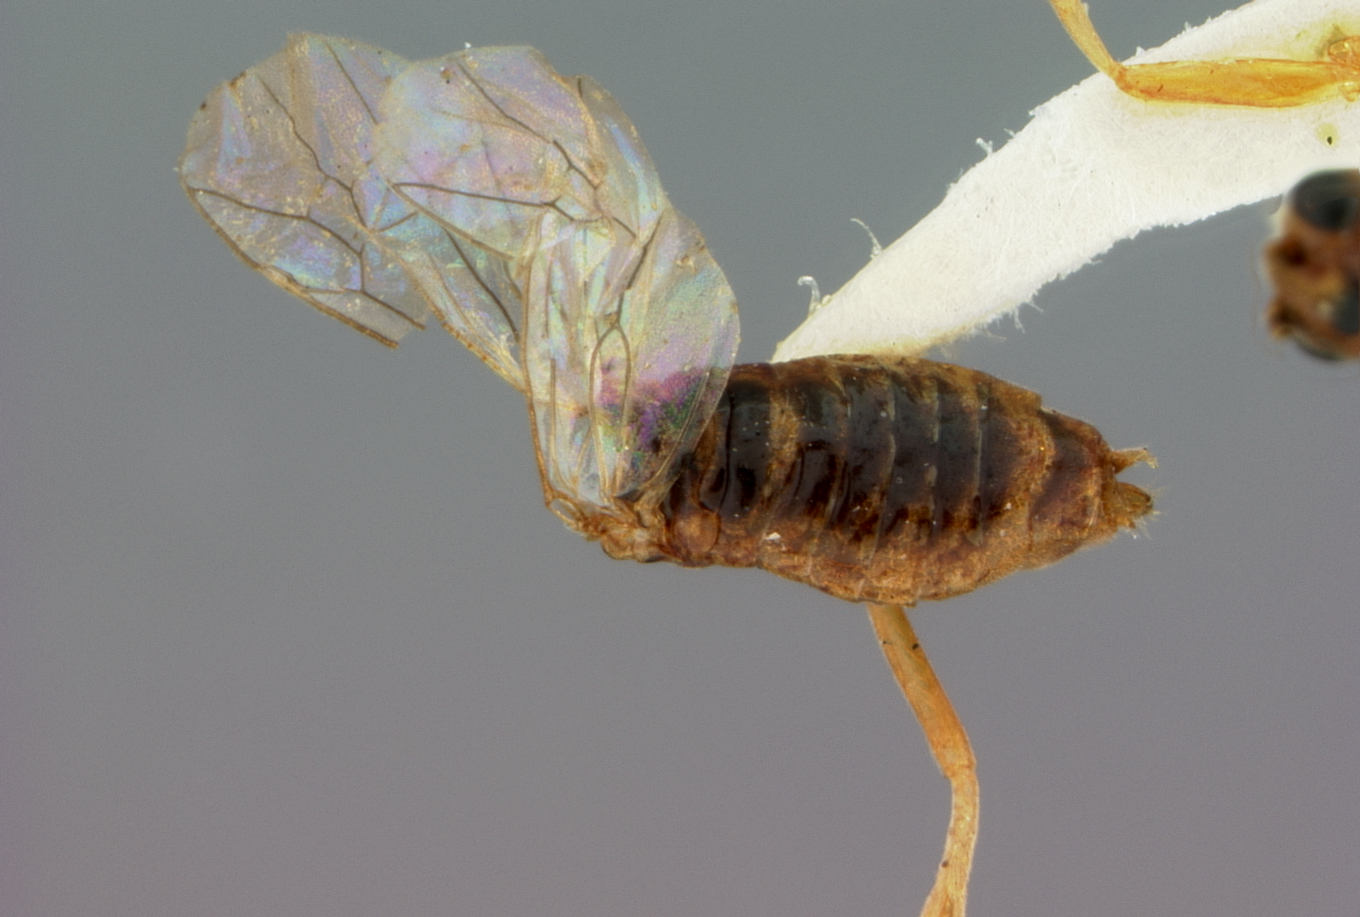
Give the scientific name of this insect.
Gymnonychus resinicolor
